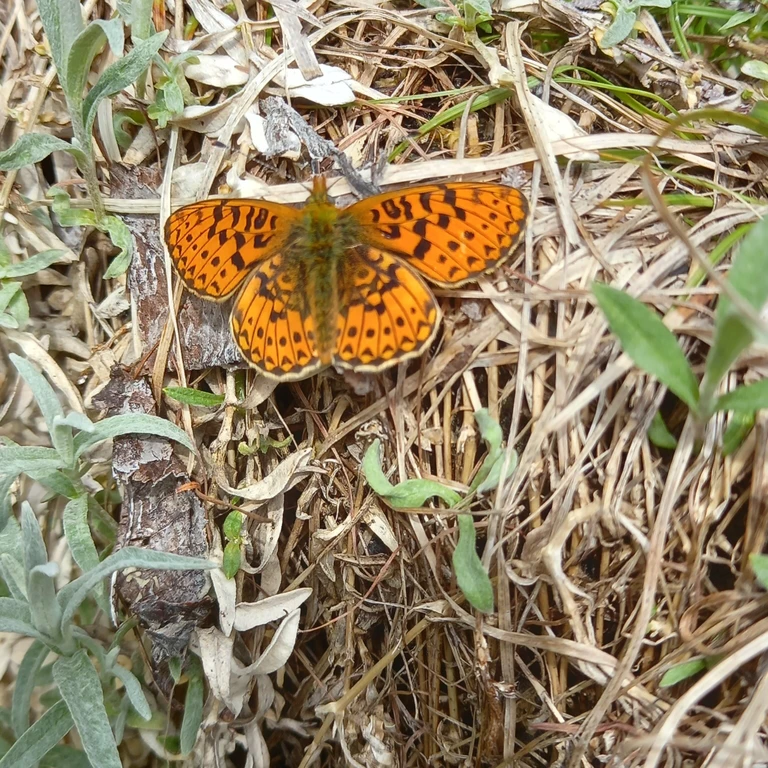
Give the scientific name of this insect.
Boloria euphrosyne (also Clossiana euphrosyne)
